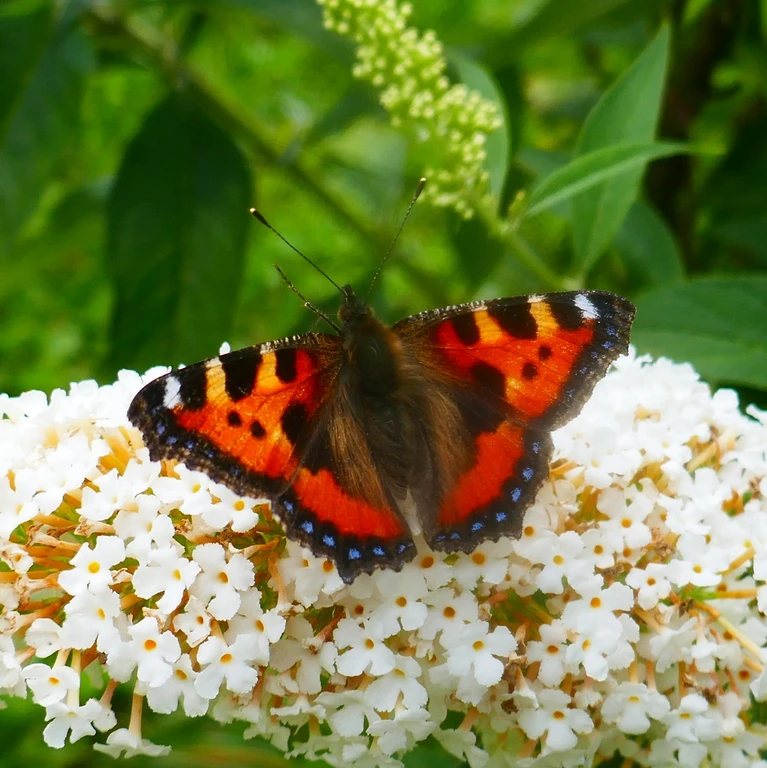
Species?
Aglais urticae
